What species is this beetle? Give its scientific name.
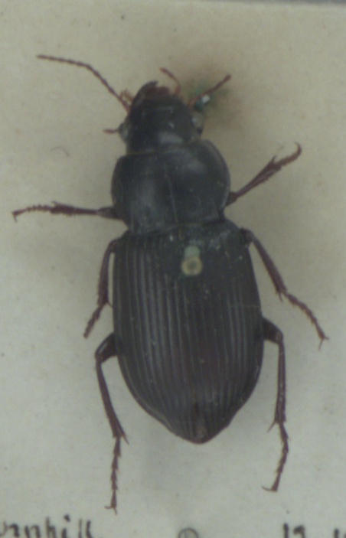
Amara aulica
